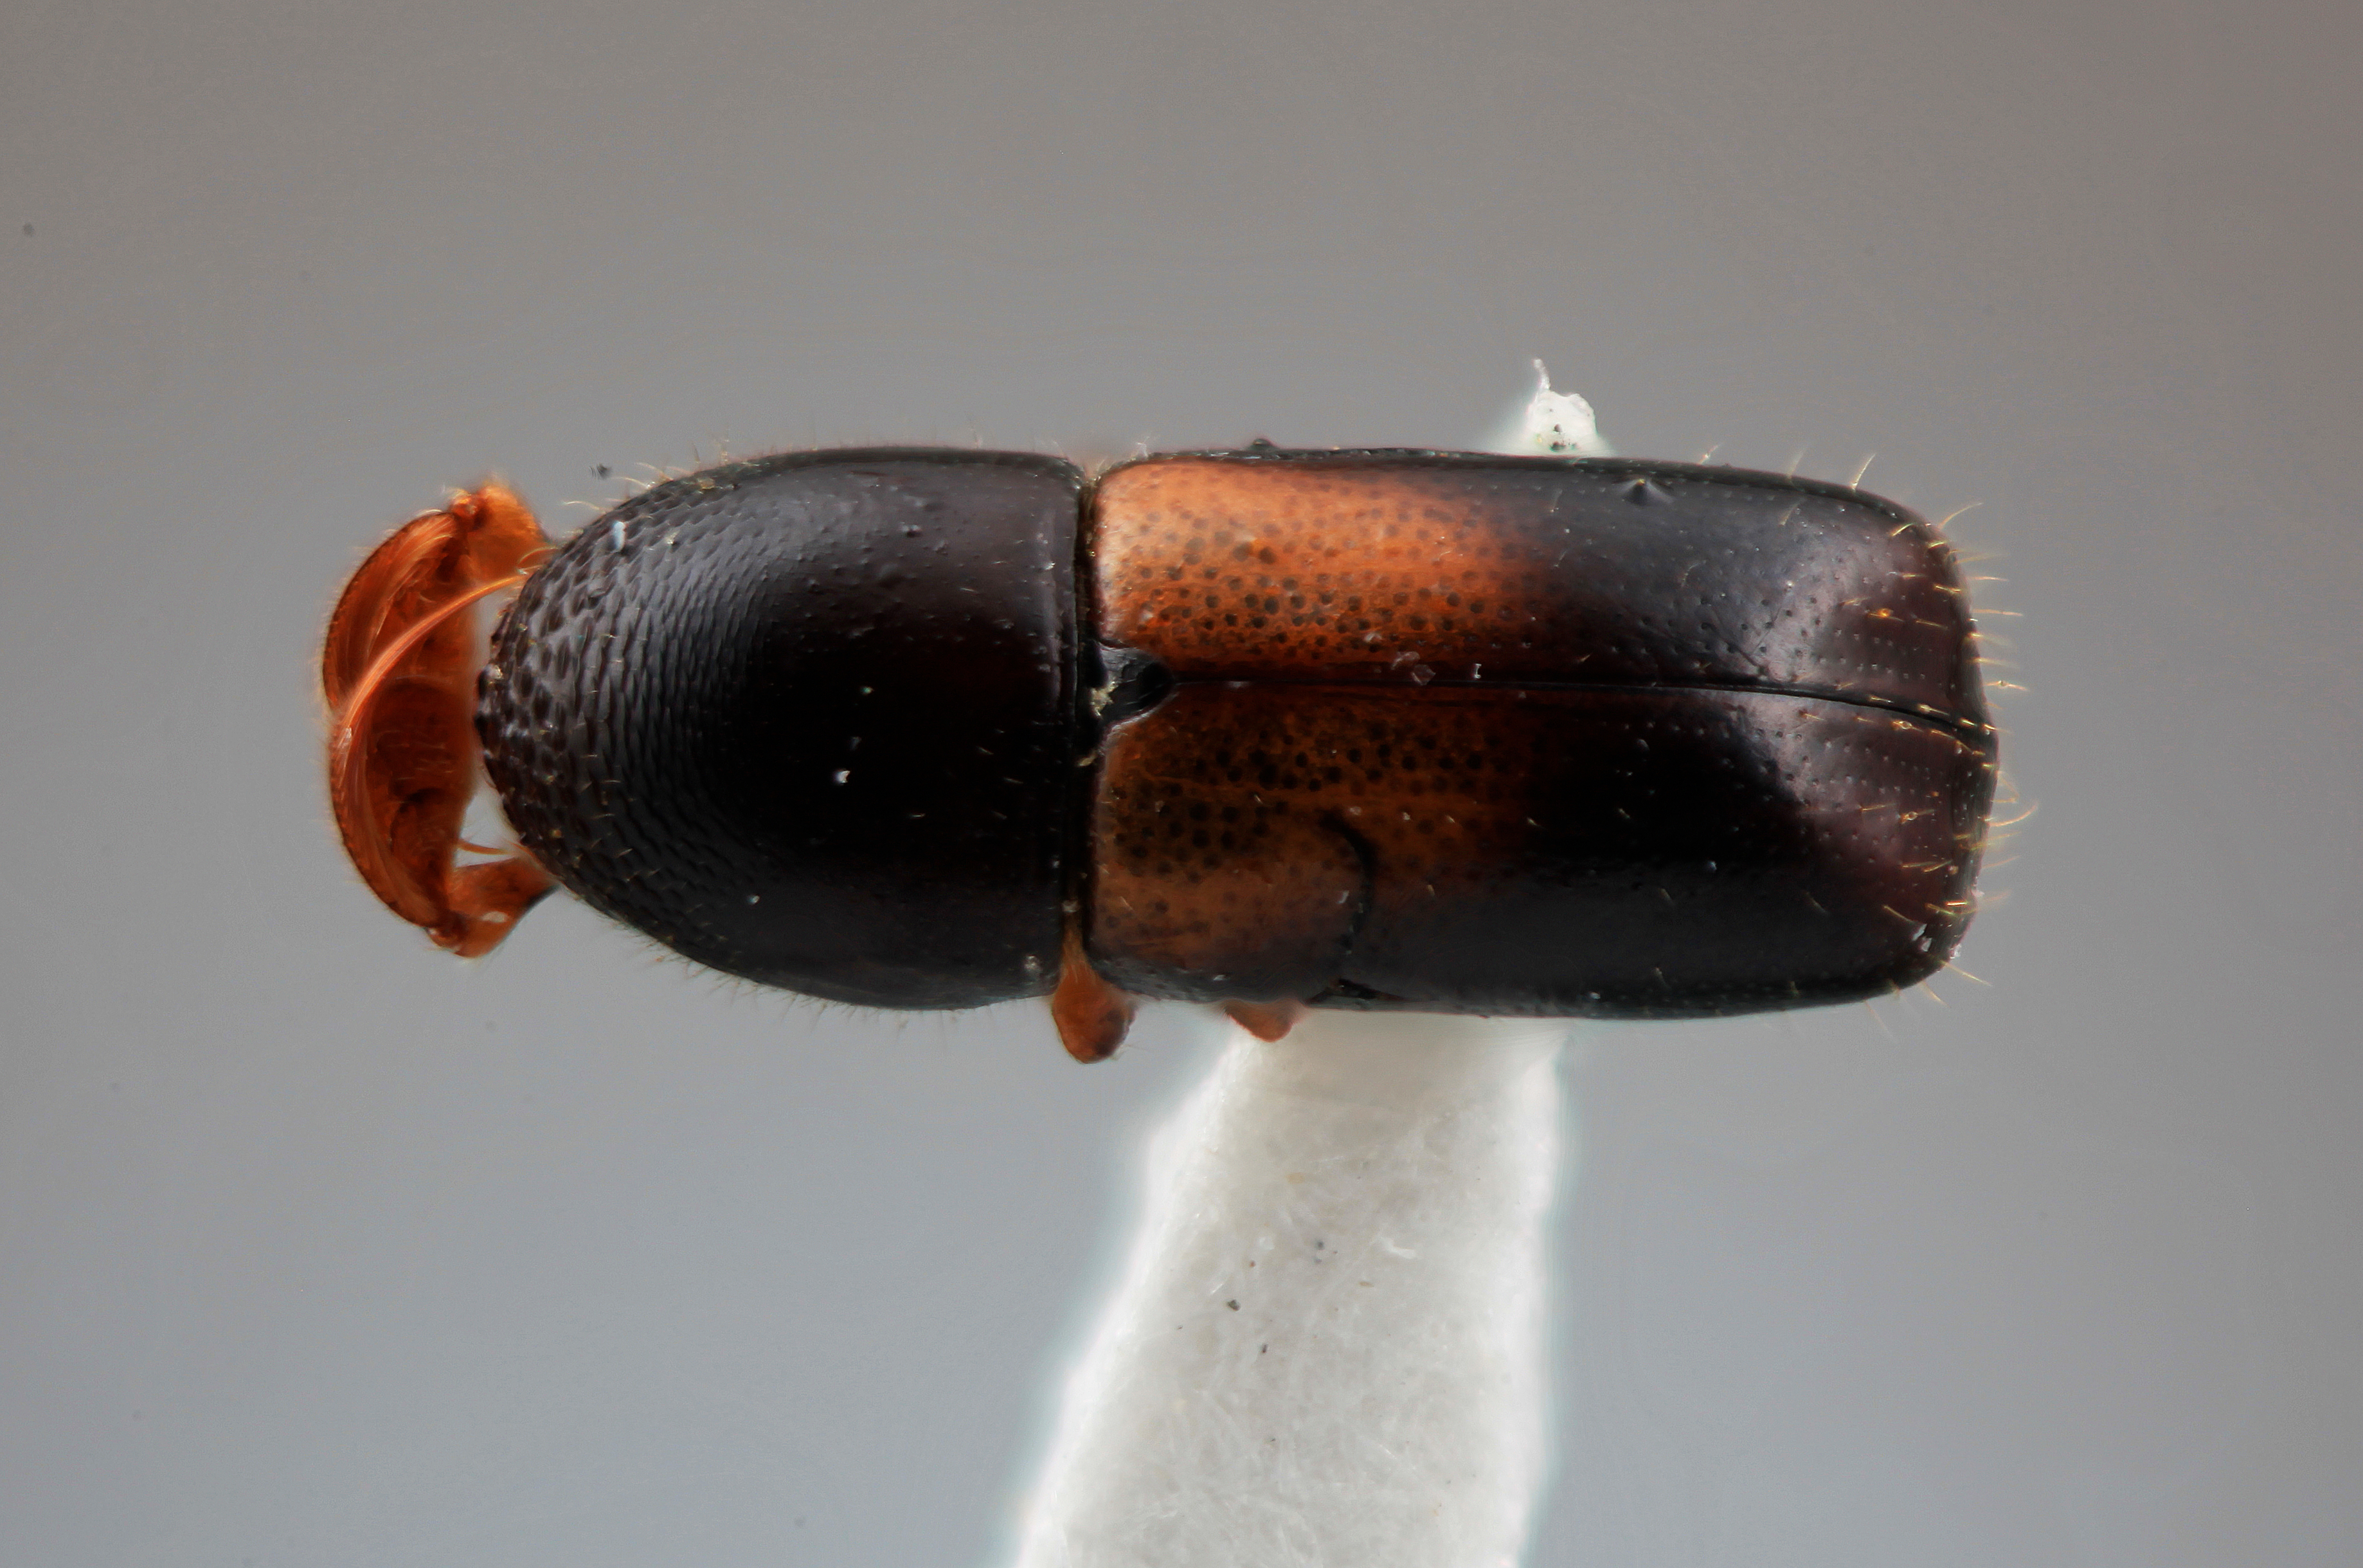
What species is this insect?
Corthylus zulmae
